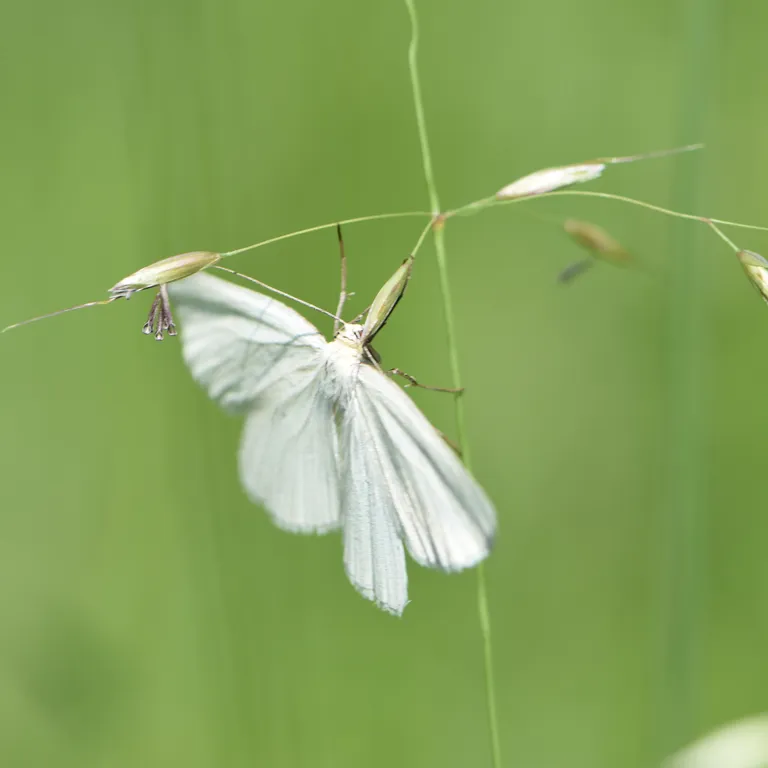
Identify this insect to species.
Siona lineata
